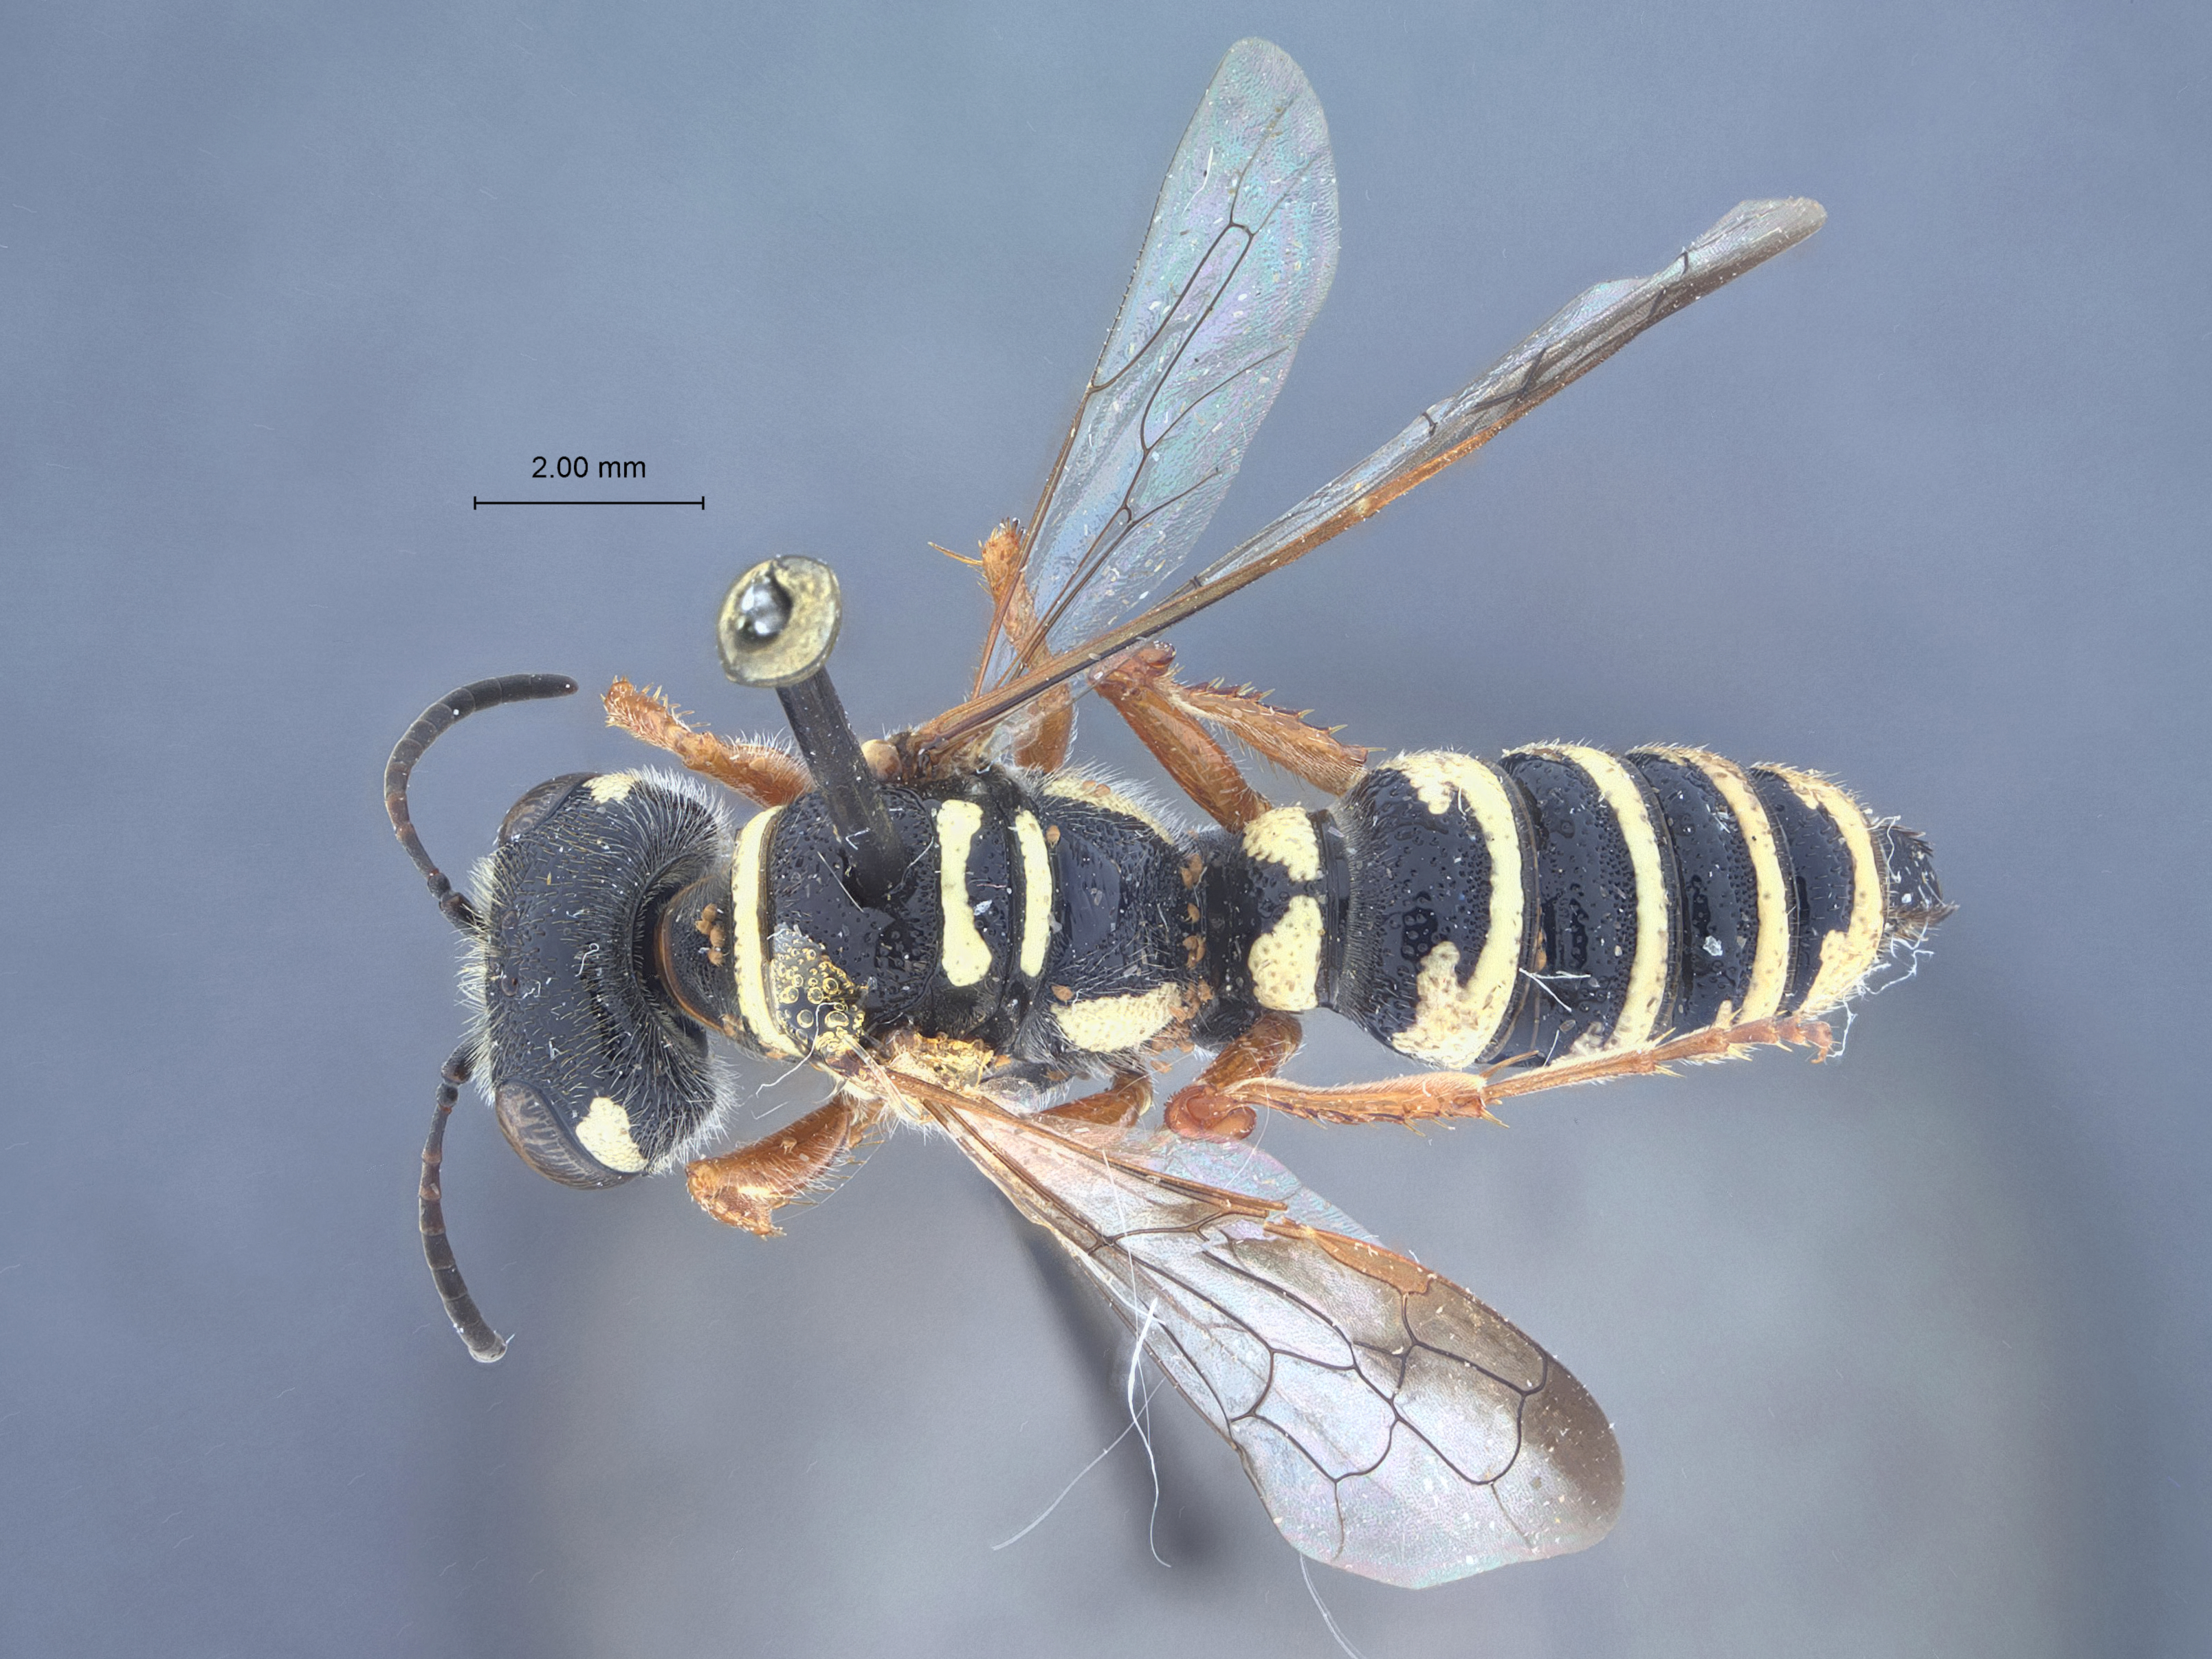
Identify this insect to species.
Eucerceris atrata
